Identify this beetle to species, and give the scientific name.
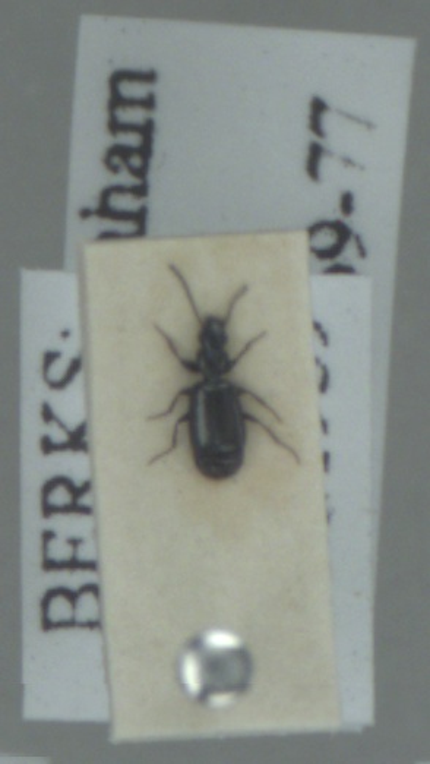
Microlestes maurus
